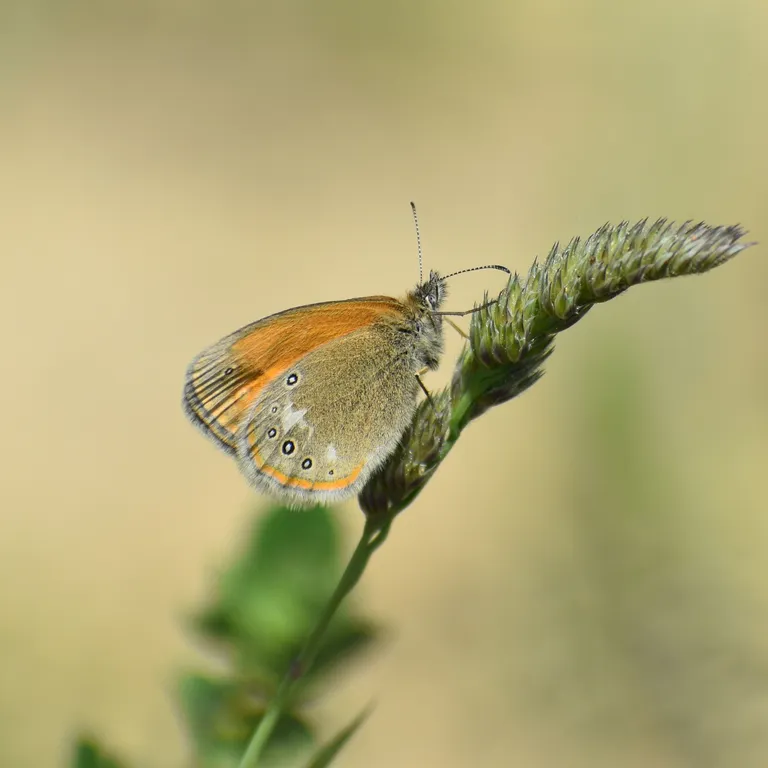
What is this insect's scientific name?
Coenonympha glycerion (also Coenonympha iphis)
